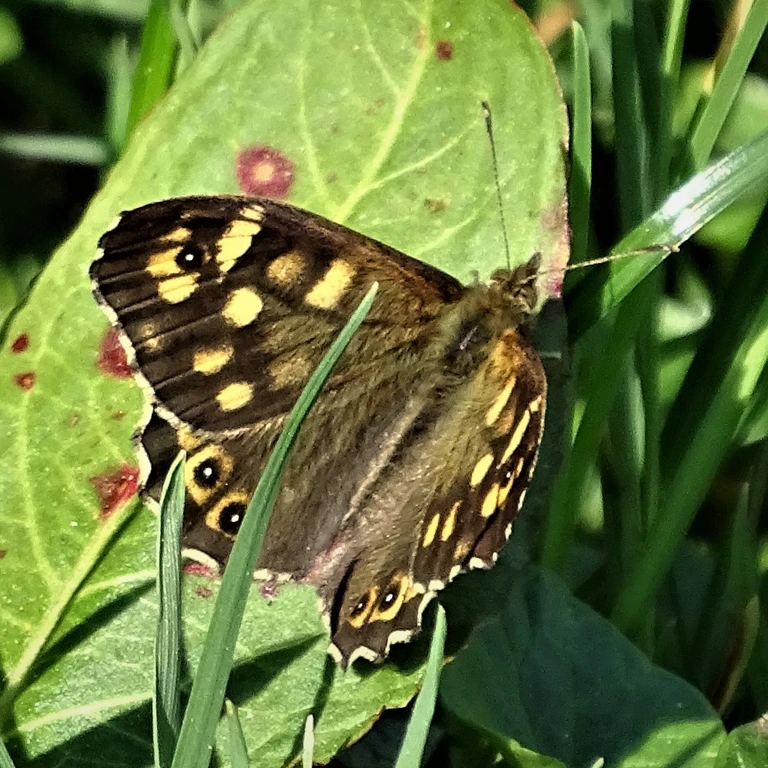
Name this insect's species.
Pararge aegeria
